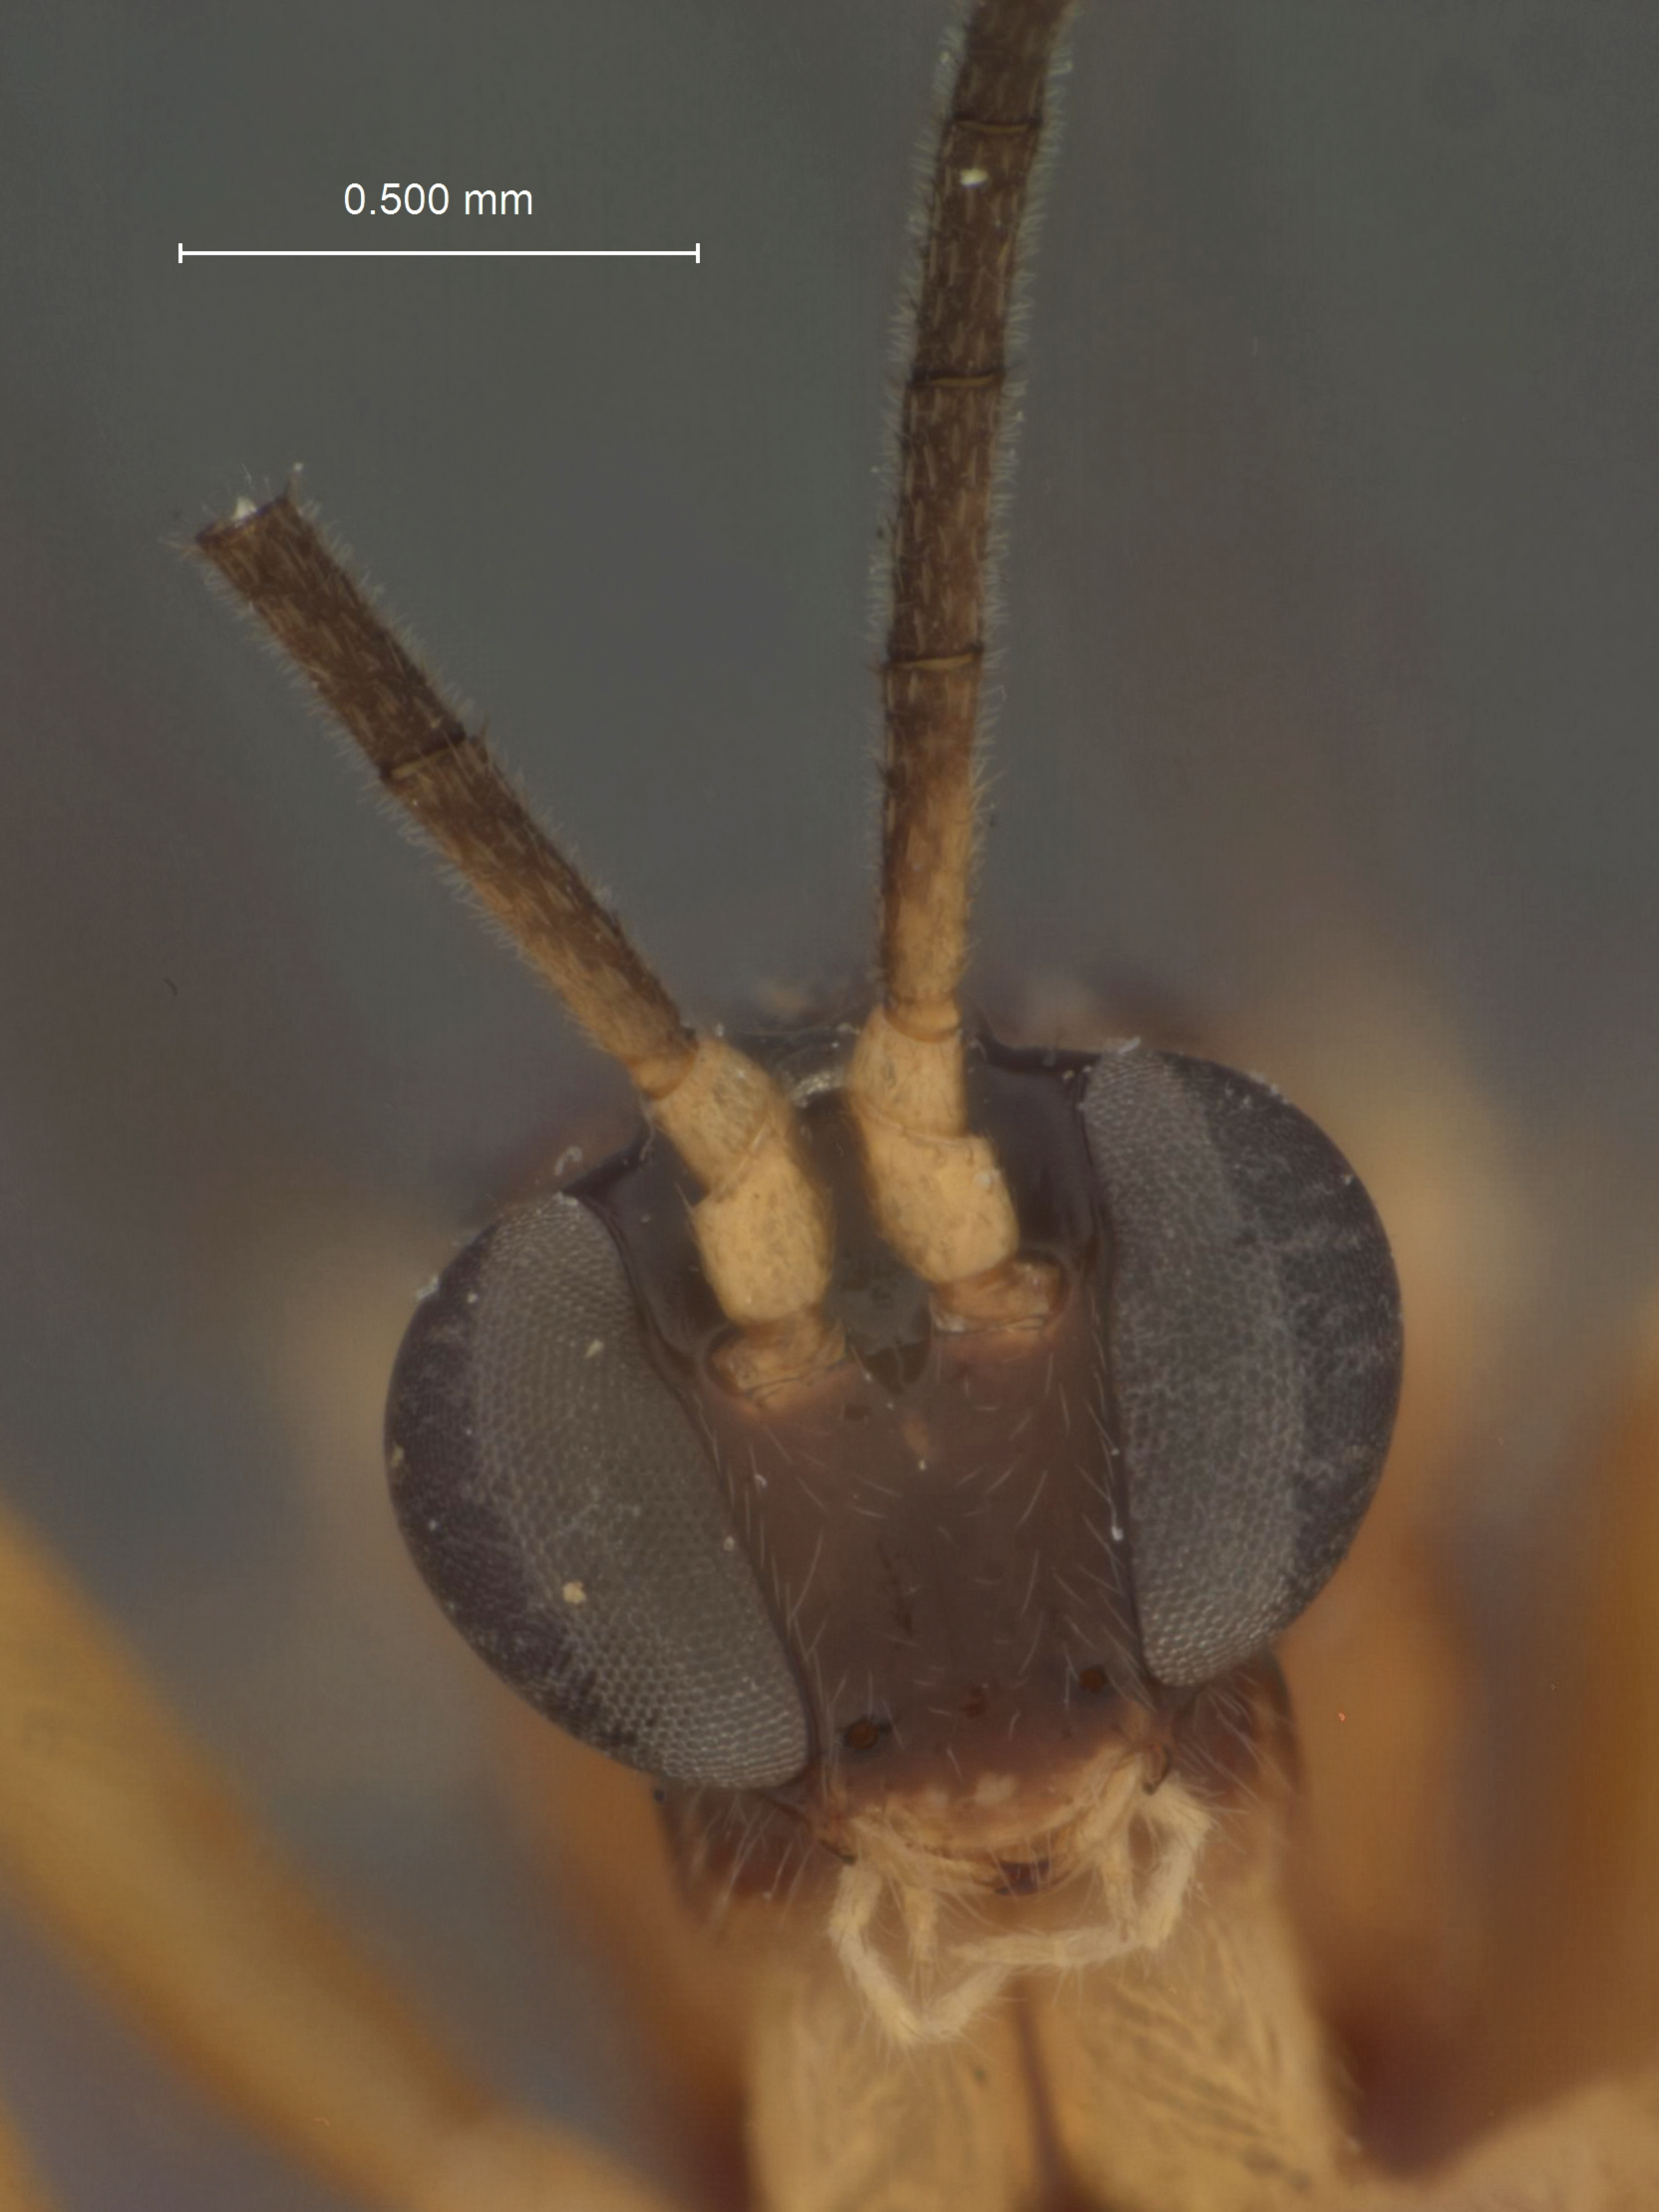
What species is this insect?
Polysphincta braucheri
